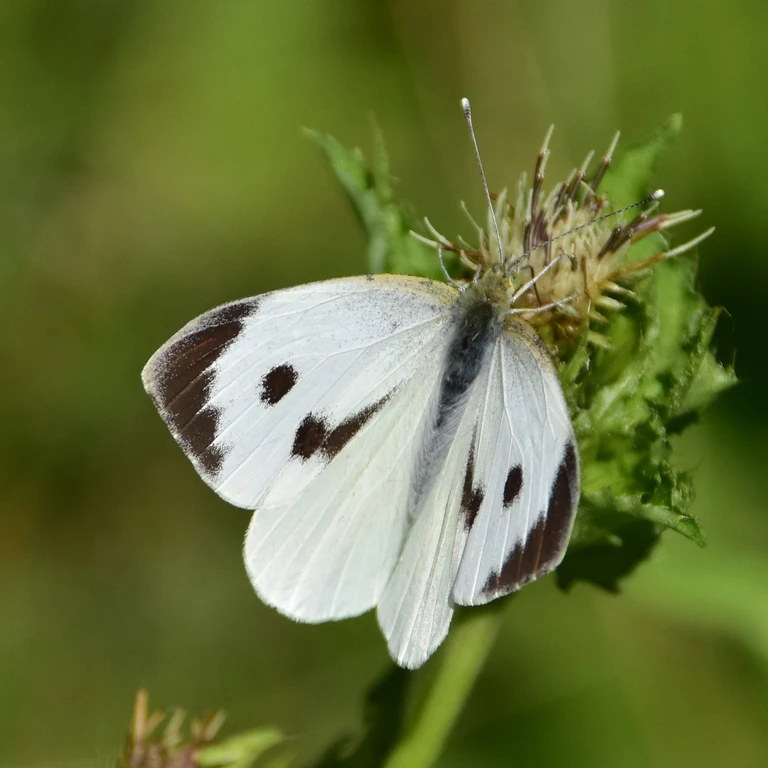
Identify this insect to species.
Pieris brassicae
